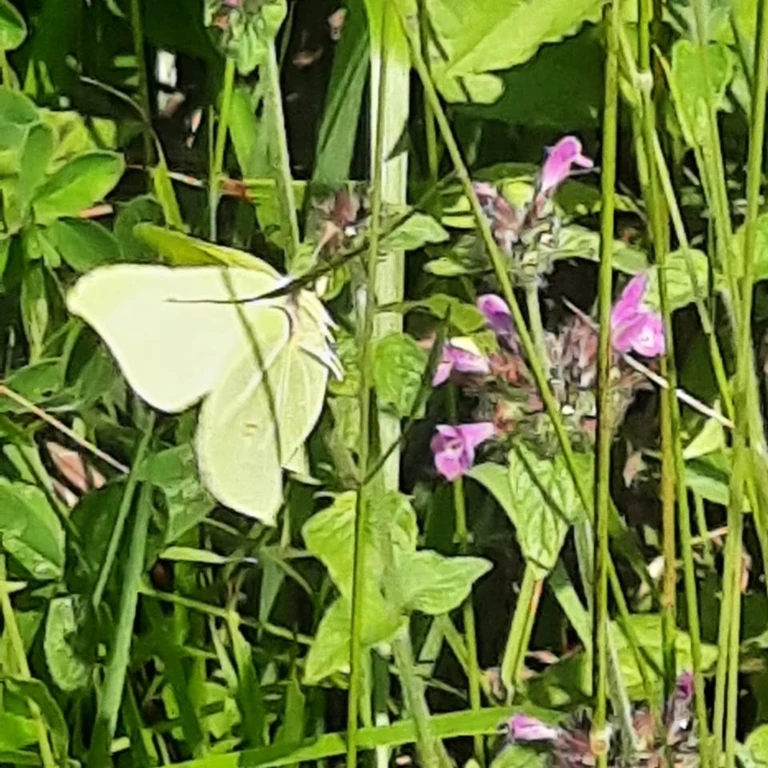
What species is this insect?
Gonepteryx rhamni
